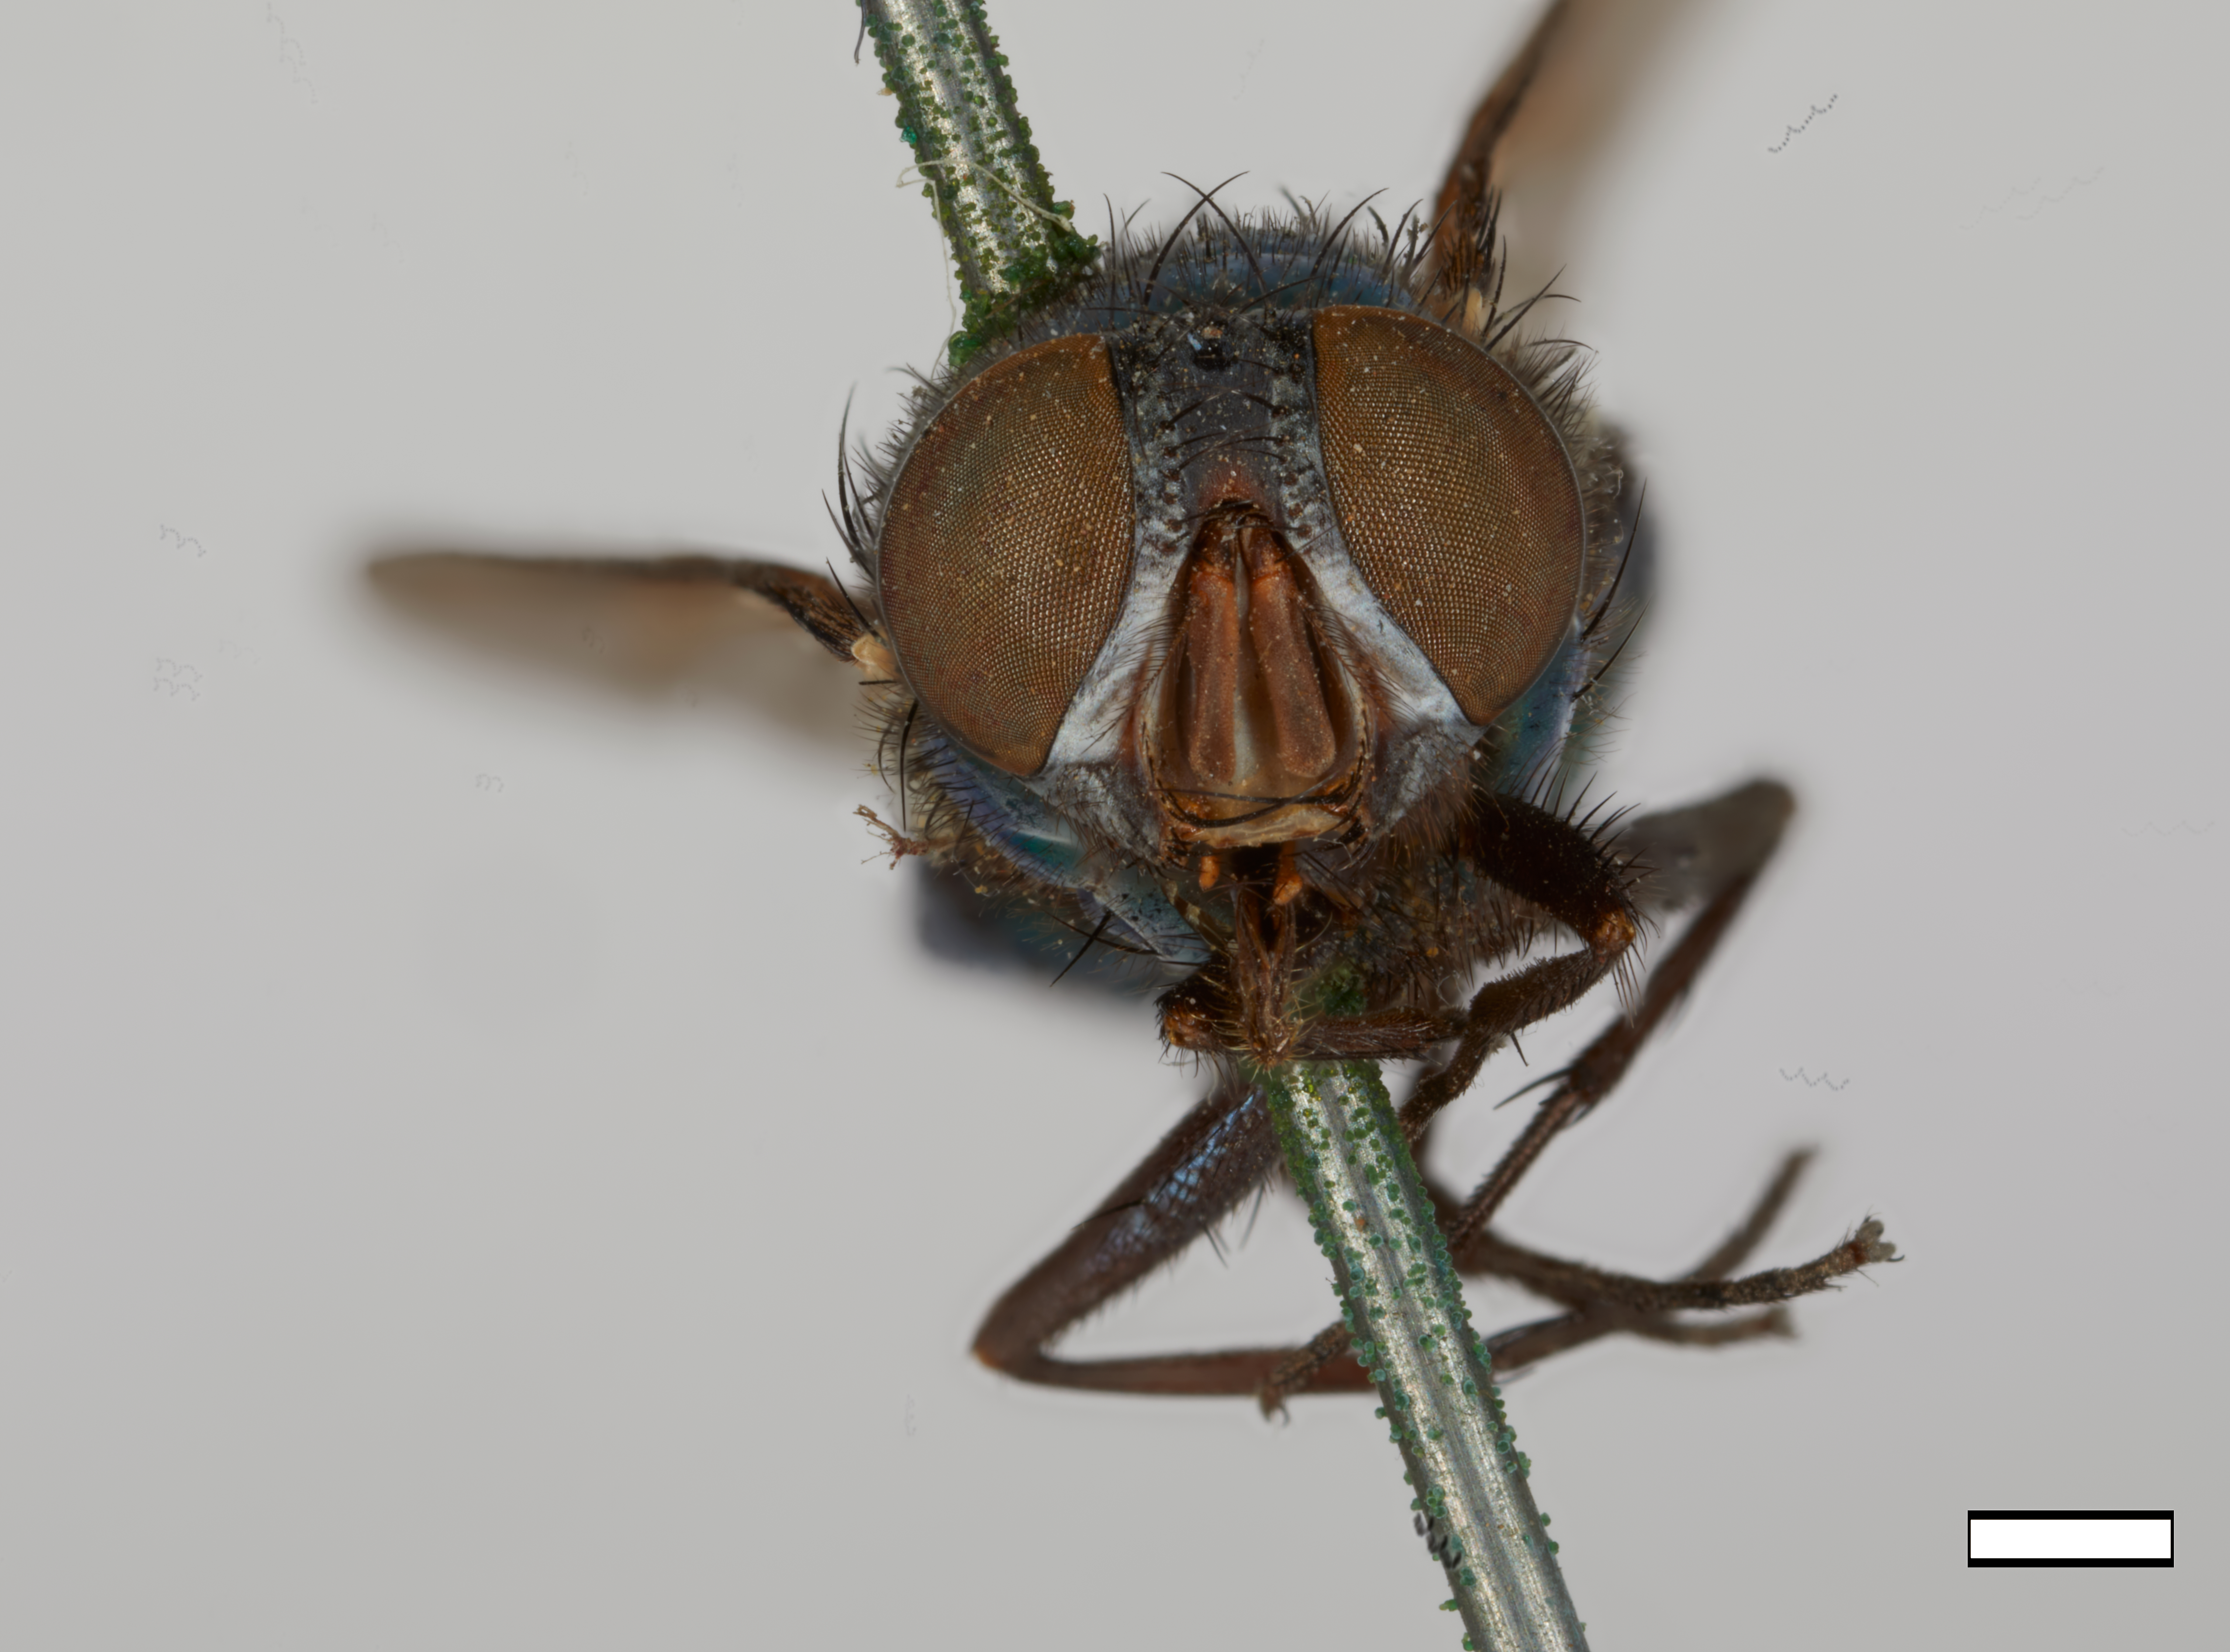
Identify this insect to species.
Phaenicia coeruleiviridis (also Lucilia australis)
